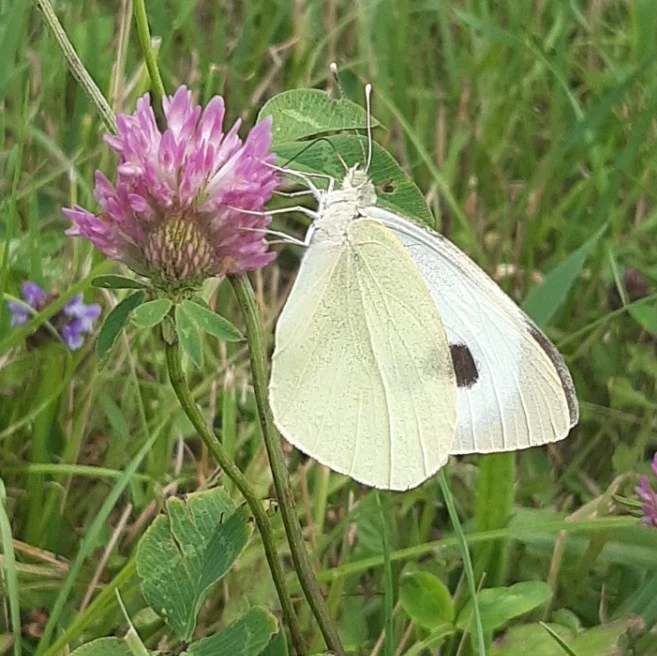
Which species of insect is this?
Pieris brassicae
